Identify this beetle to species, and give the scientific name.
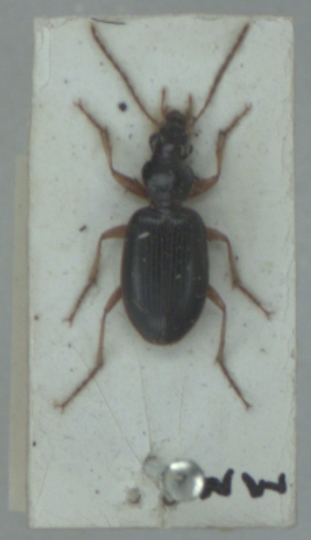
Paranchus albipes
